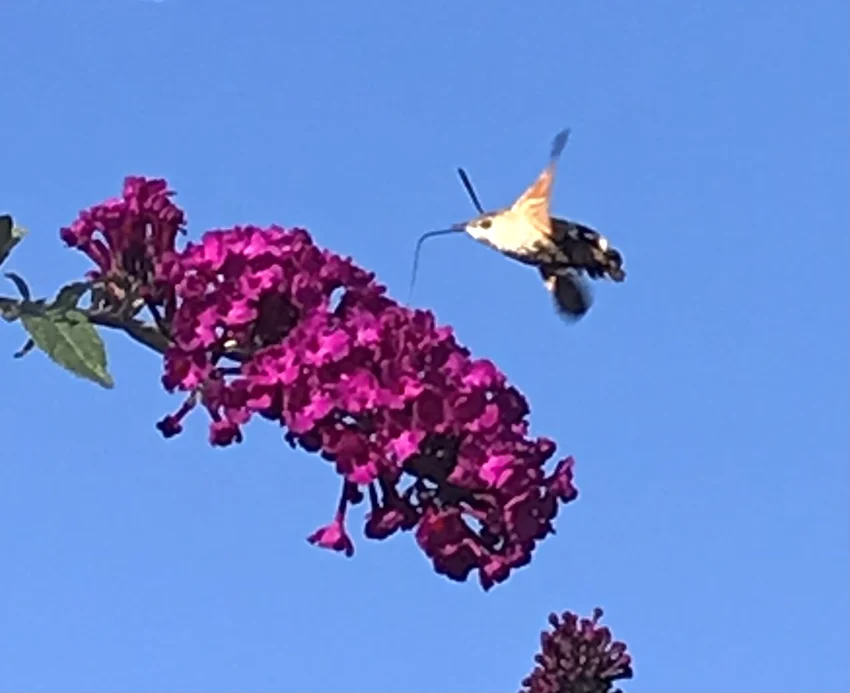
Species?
Macroglossum stellatarum
